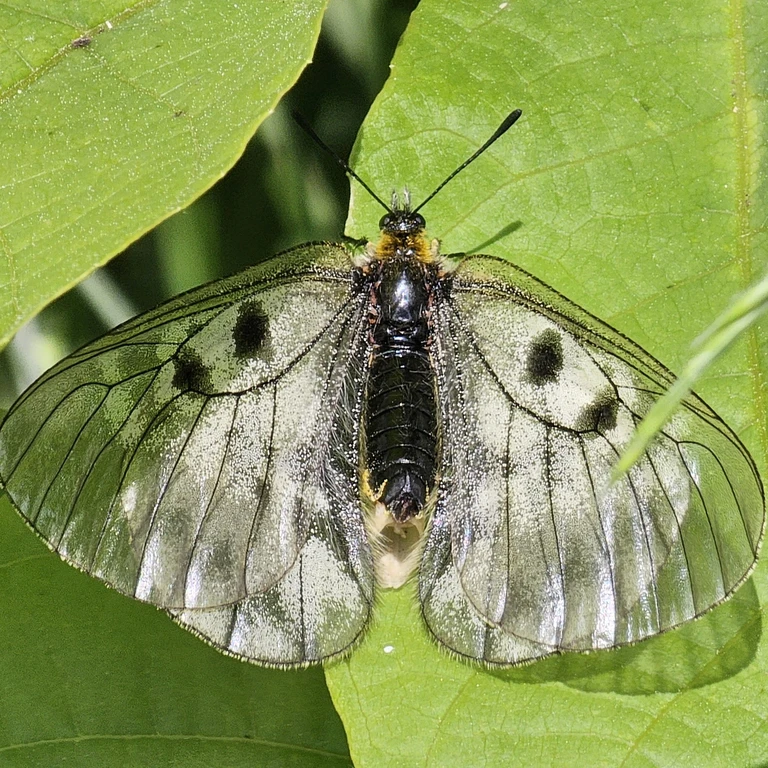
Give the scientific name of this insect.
Parnassius mnemosyne
